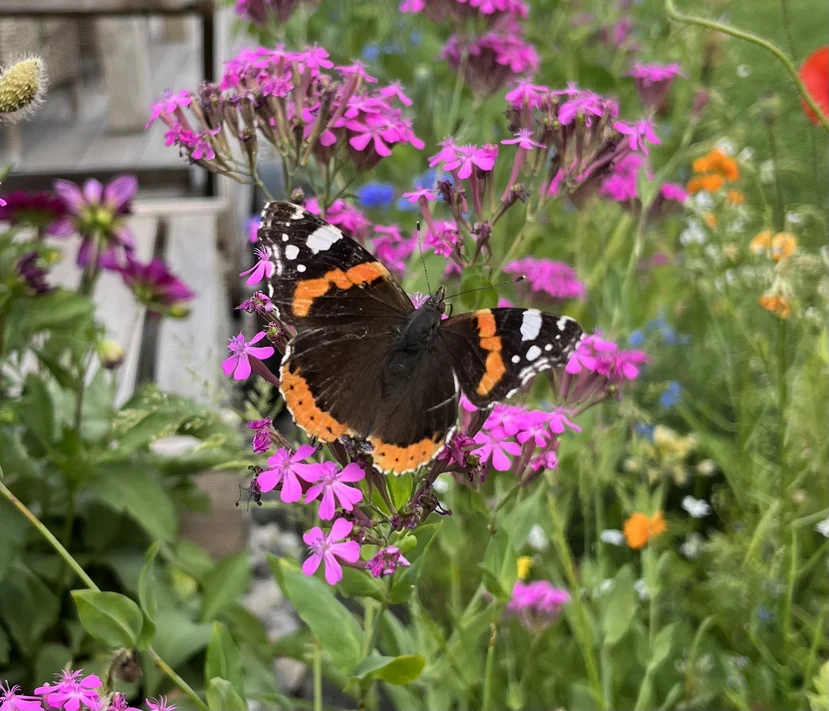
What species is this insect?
Vanessa atalanta
